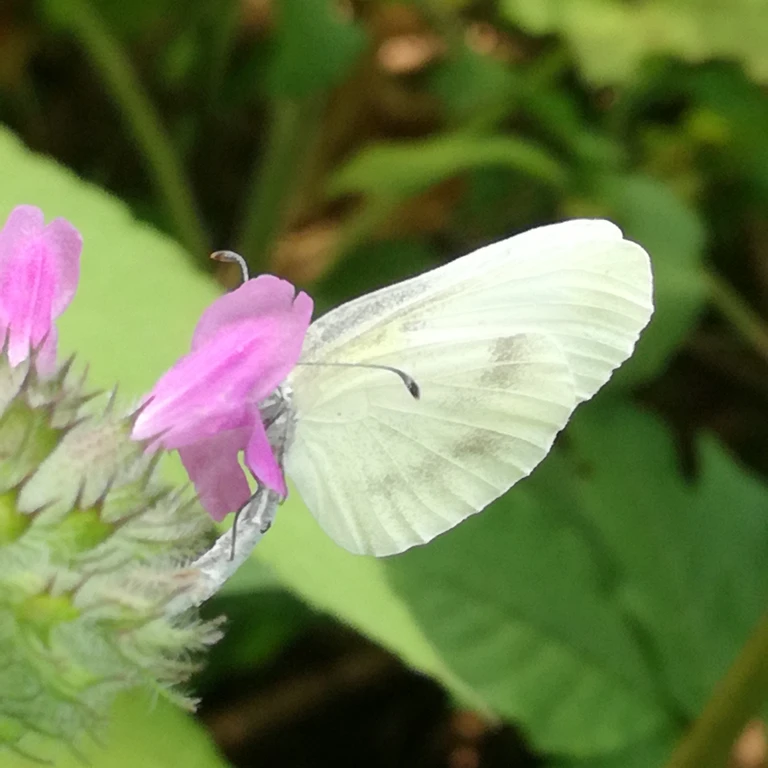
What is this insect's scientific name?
Leptidea sinapis/juvernica
